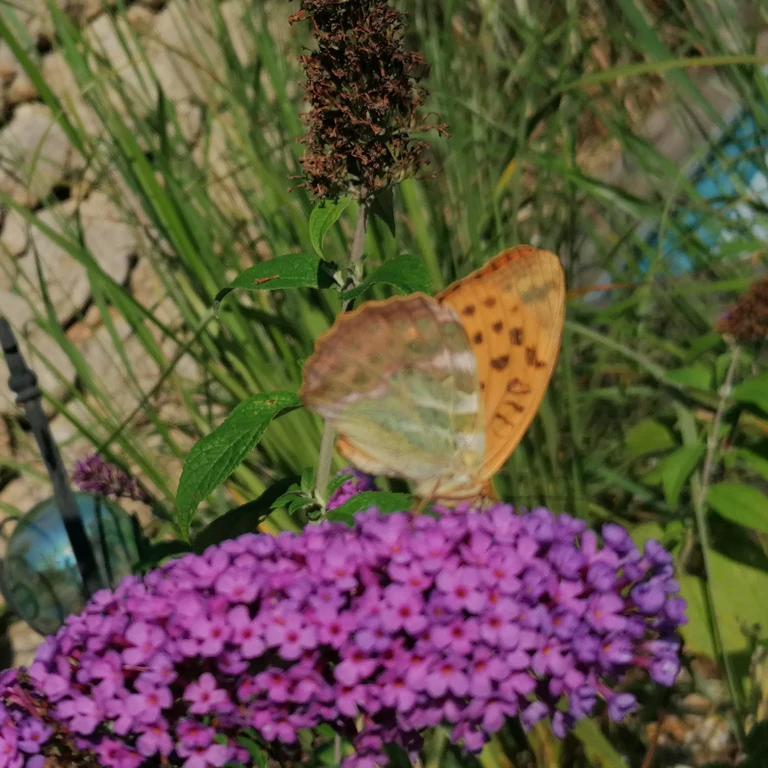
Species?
Argynnis paphia
